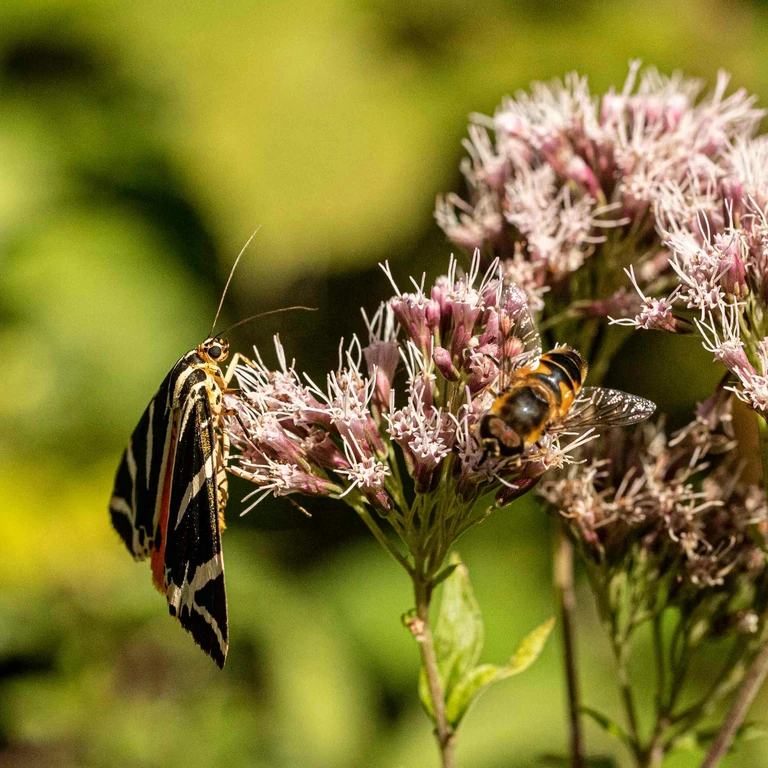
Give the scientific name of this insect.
Euplagia quadripunctaria
